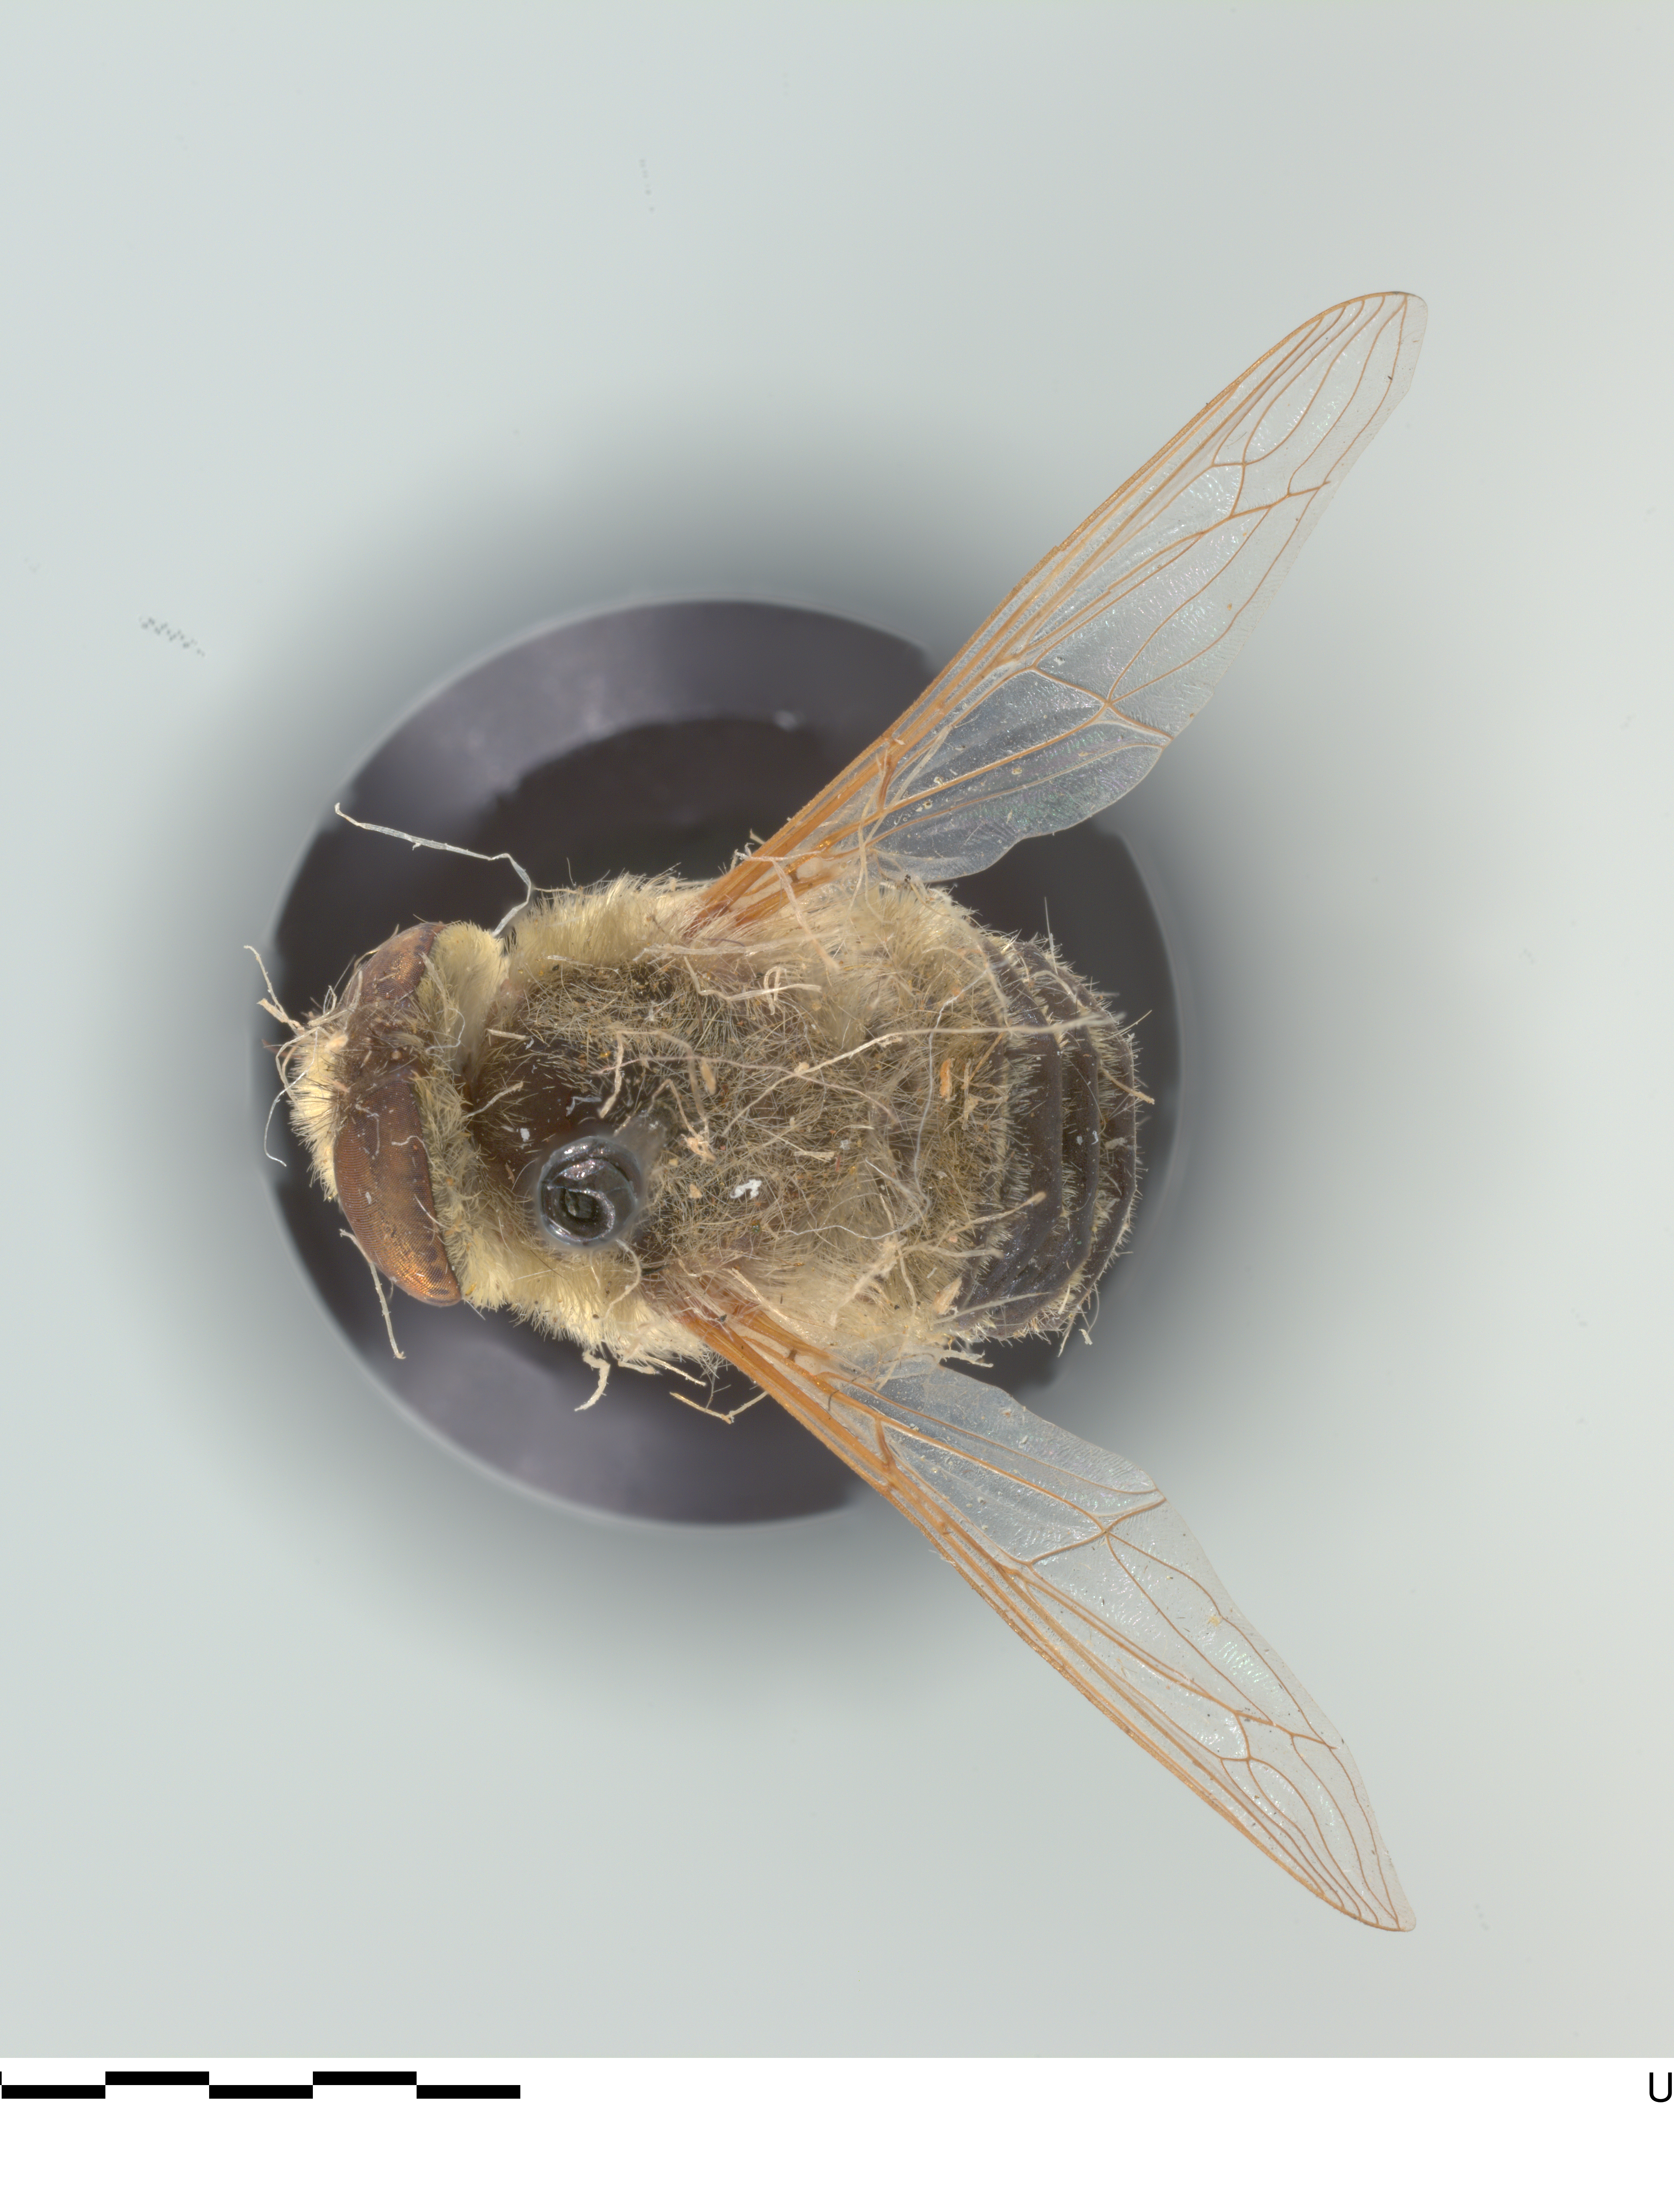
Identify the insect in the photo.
Neorhynchocephalus sackenii
